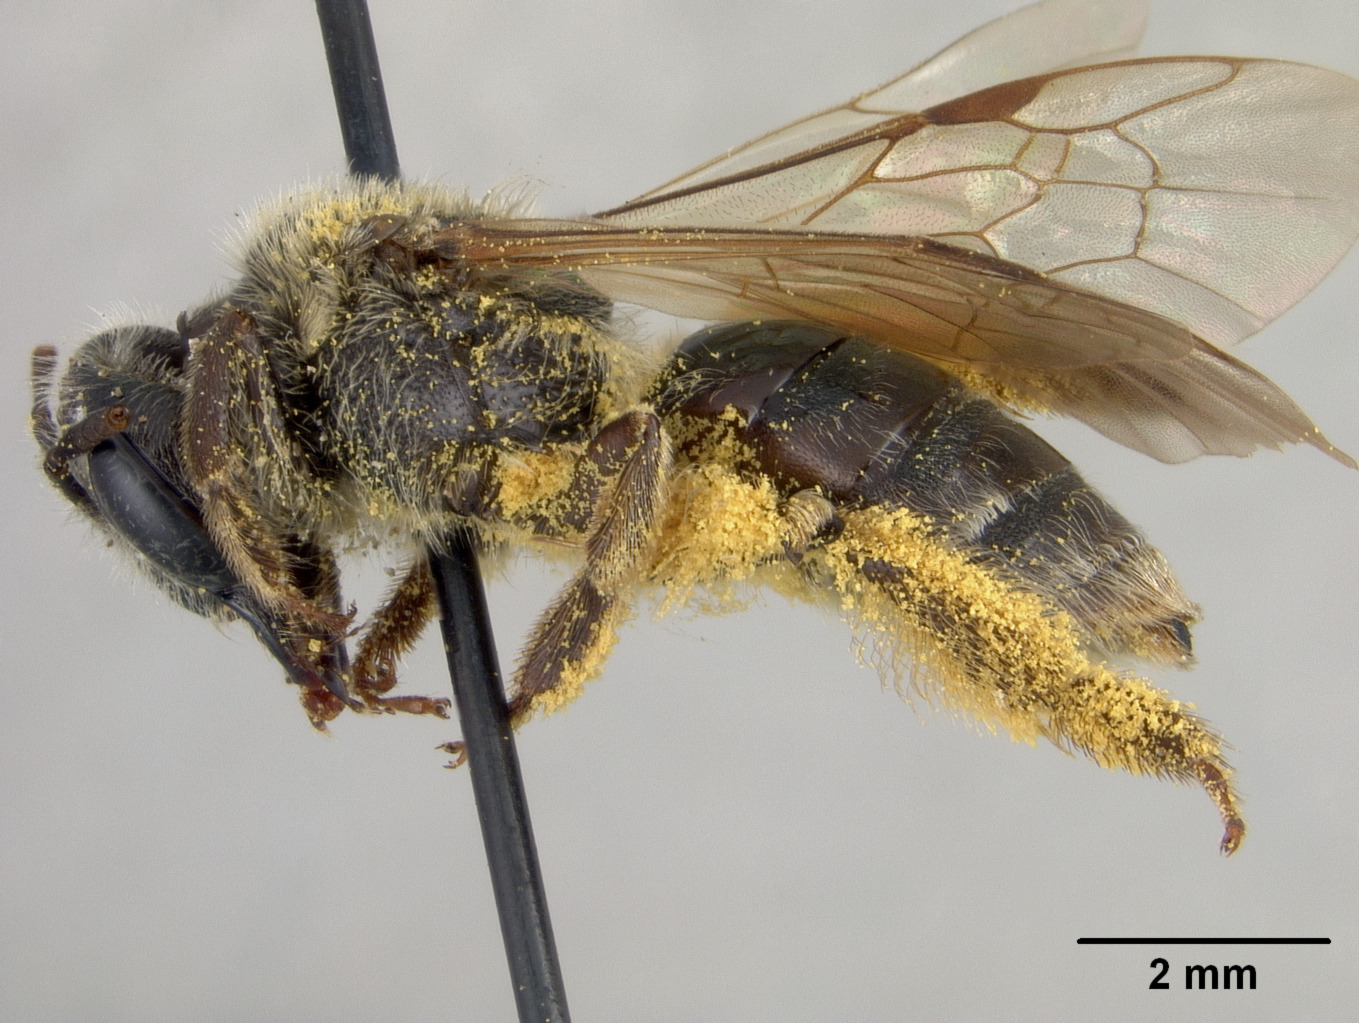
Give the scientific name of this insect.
Andrena montensis
